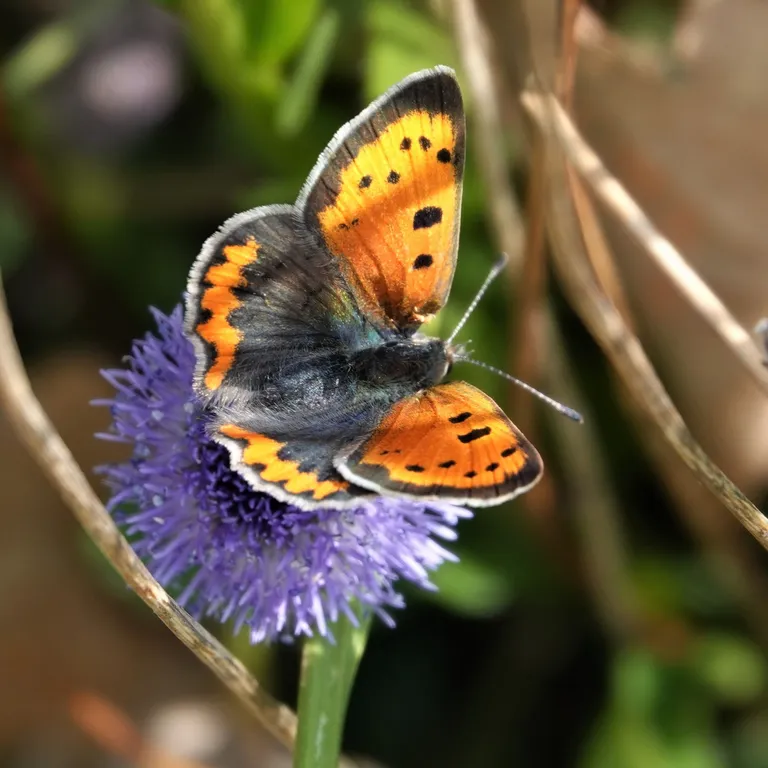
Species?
Lycaena phlaeas
